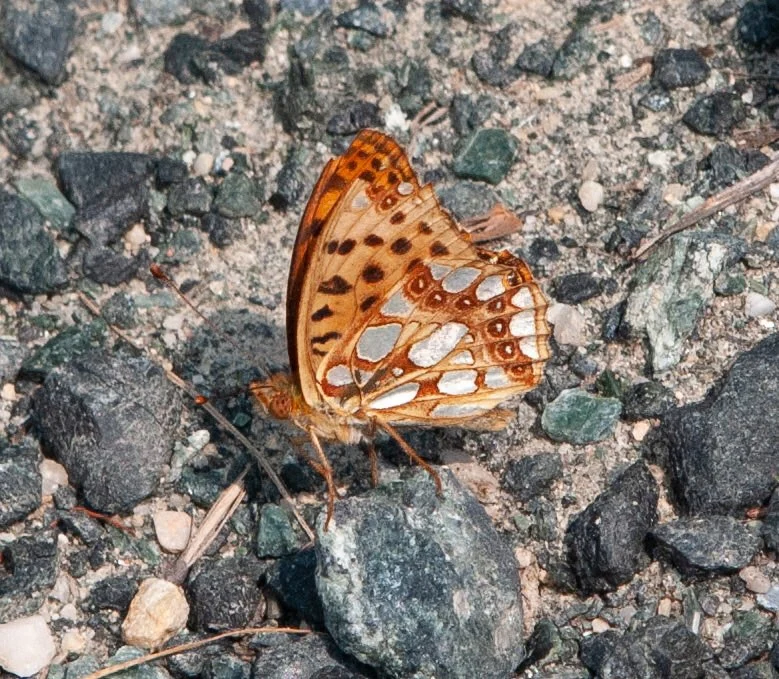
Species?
Issoria lathonia
